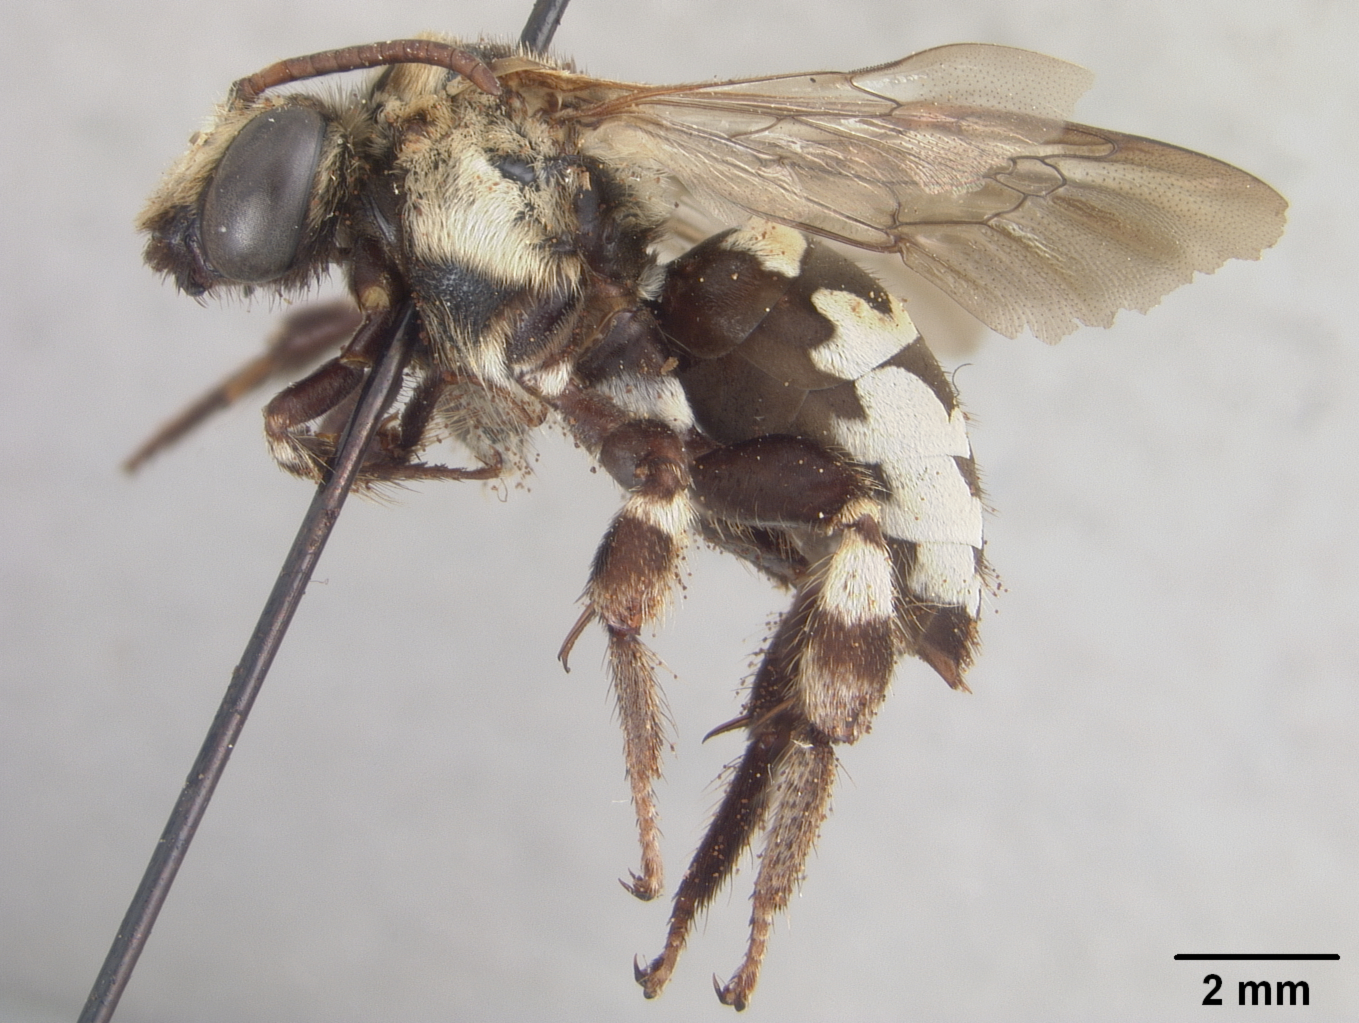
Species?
Ericrocis melectoides
